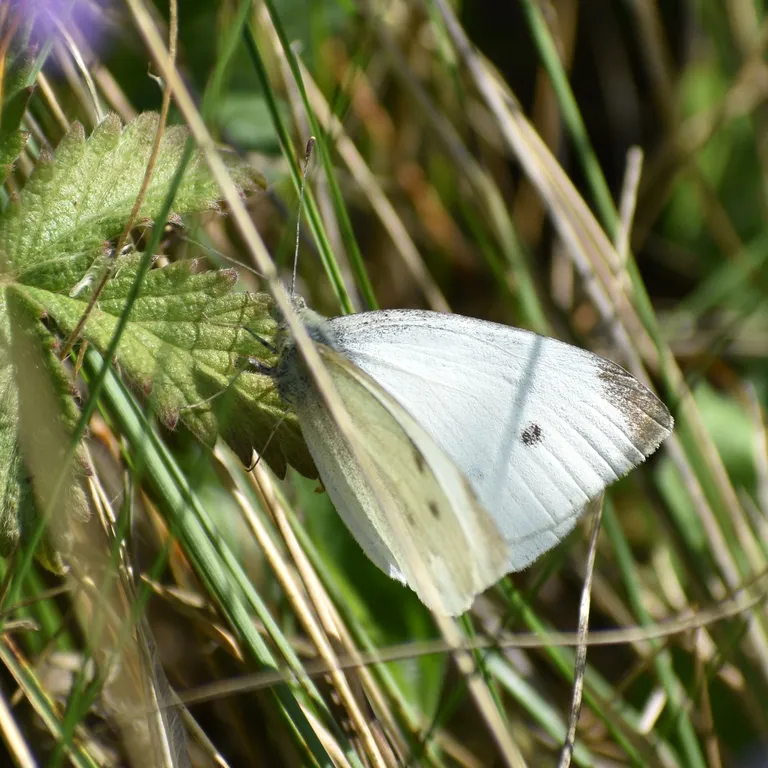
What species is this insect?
Pieris rapae
